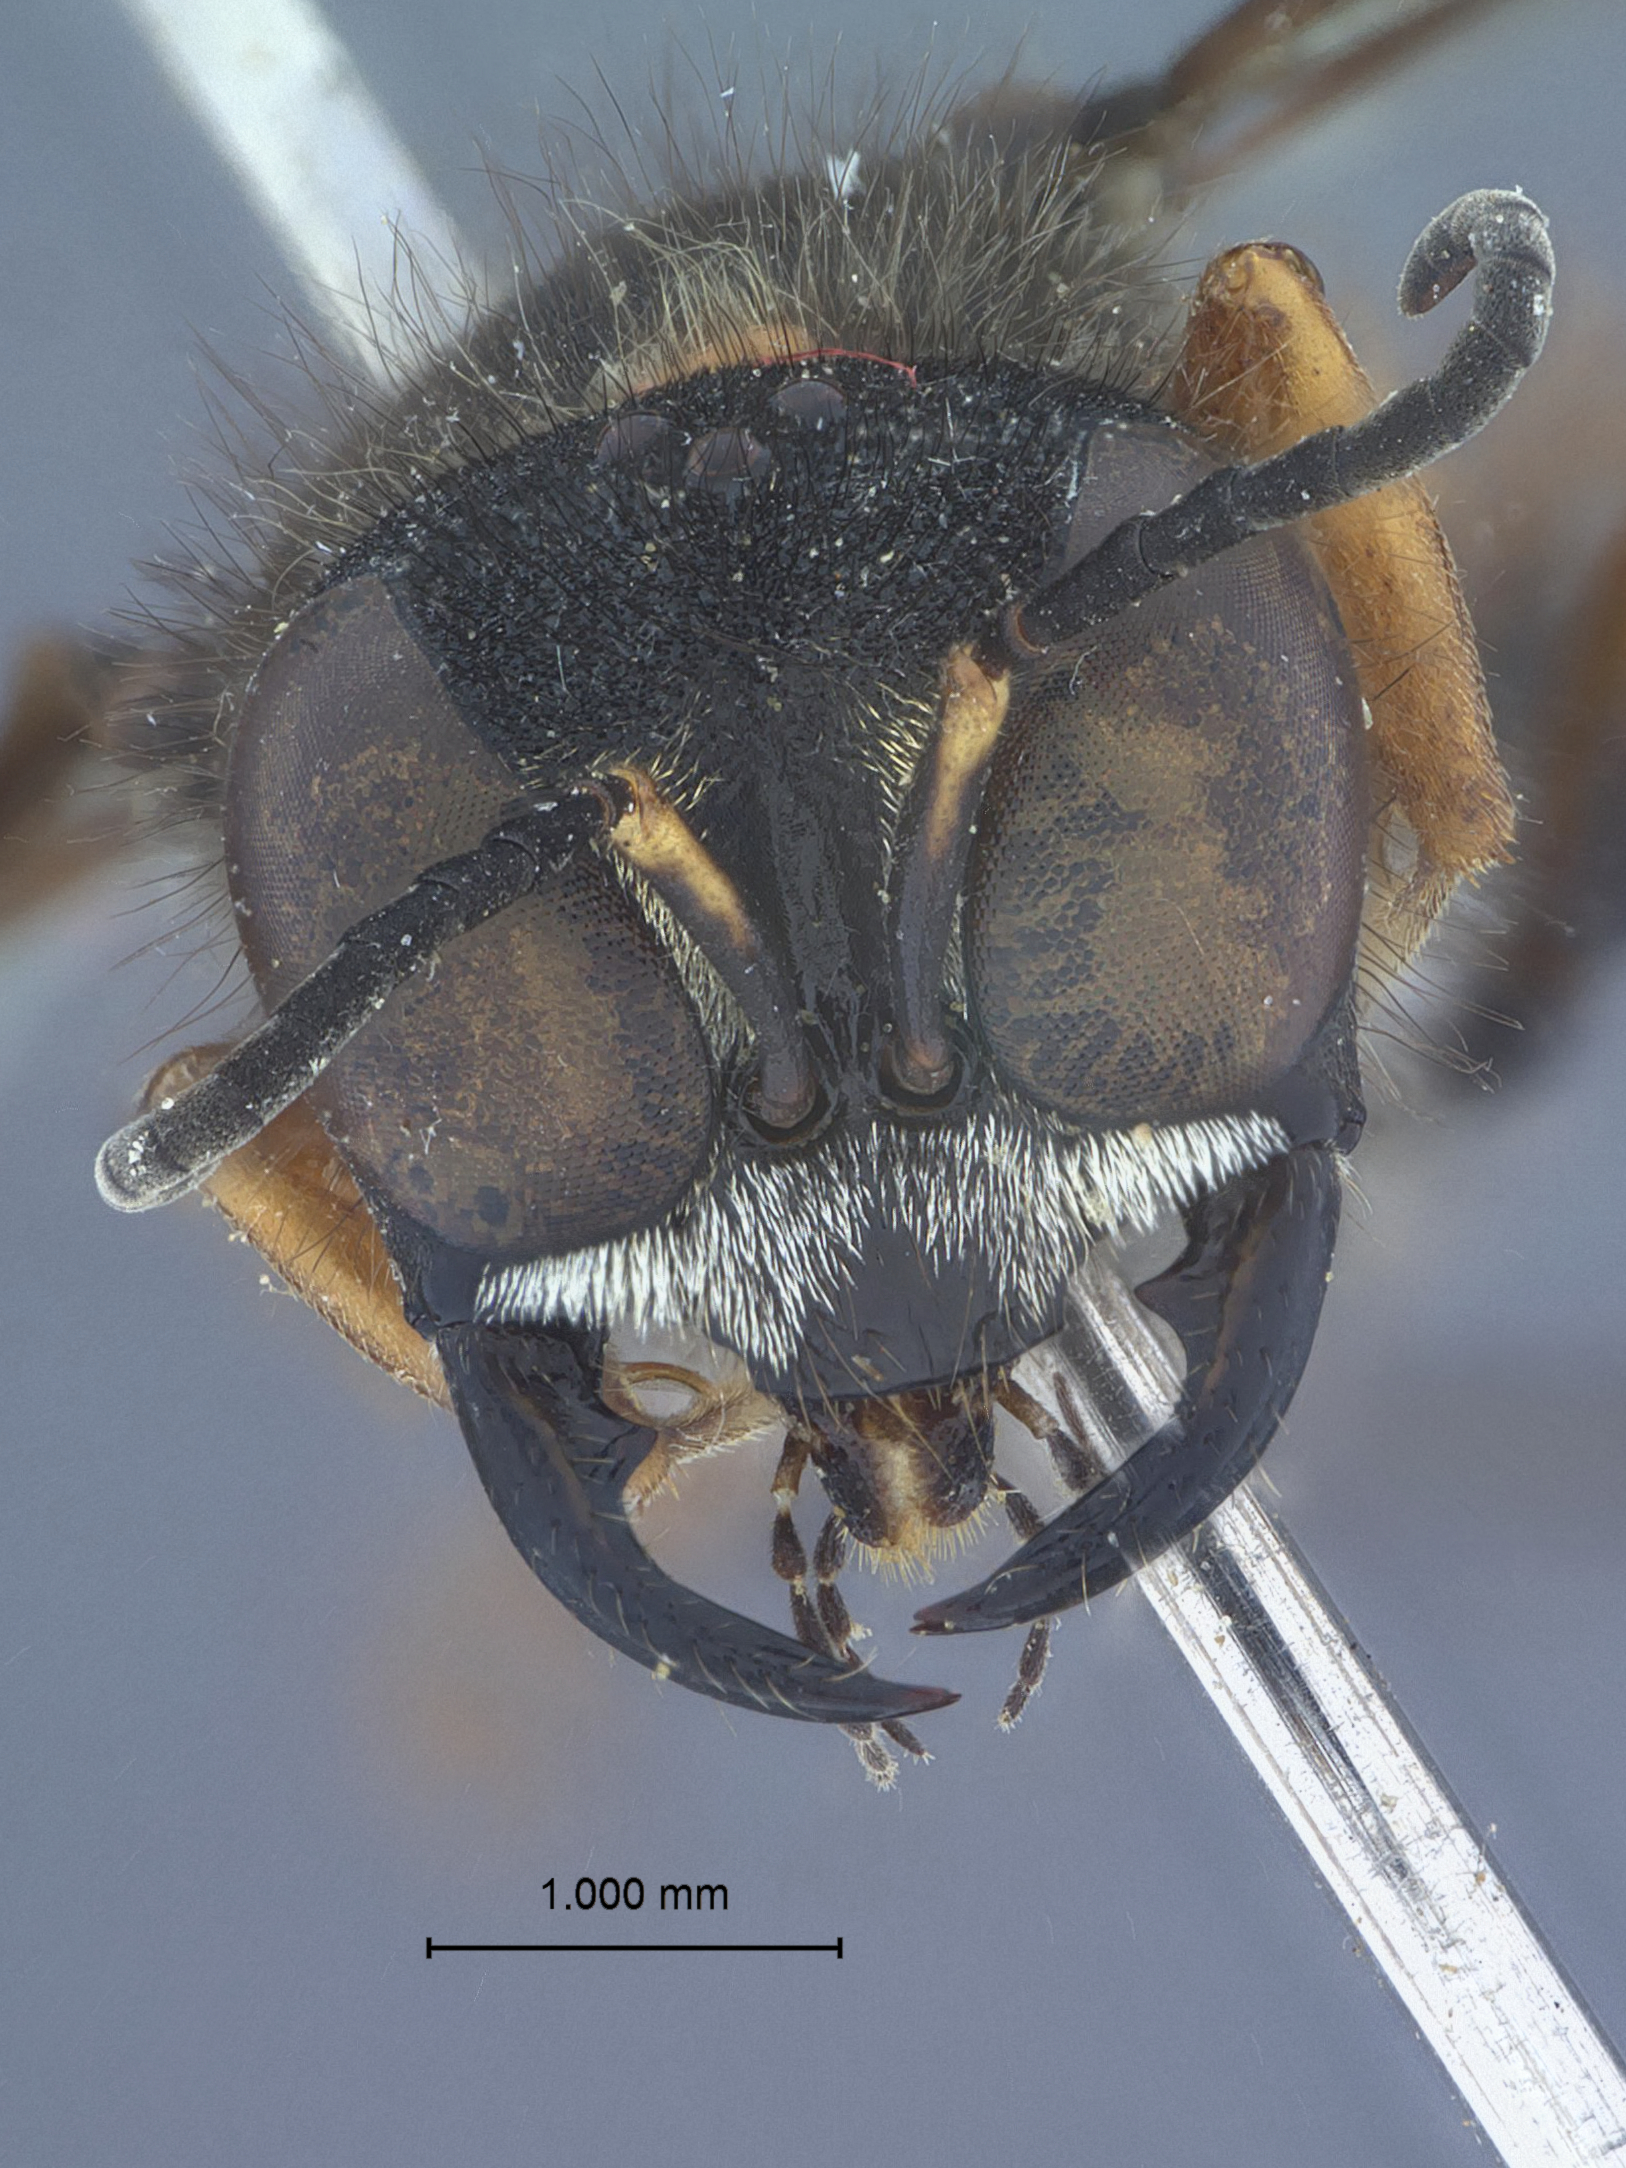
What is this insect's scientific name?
Ectemnius arreptus
